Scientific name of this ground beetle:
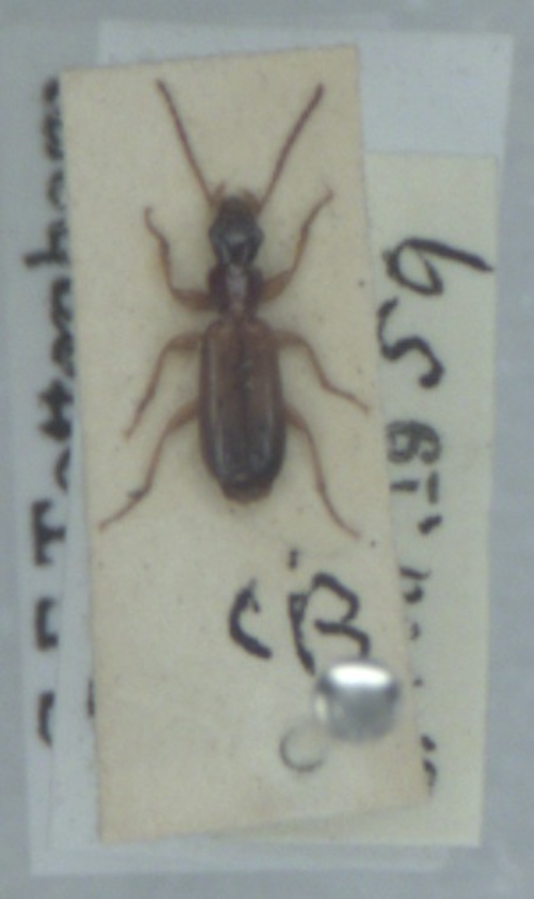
Paradromius linearis
